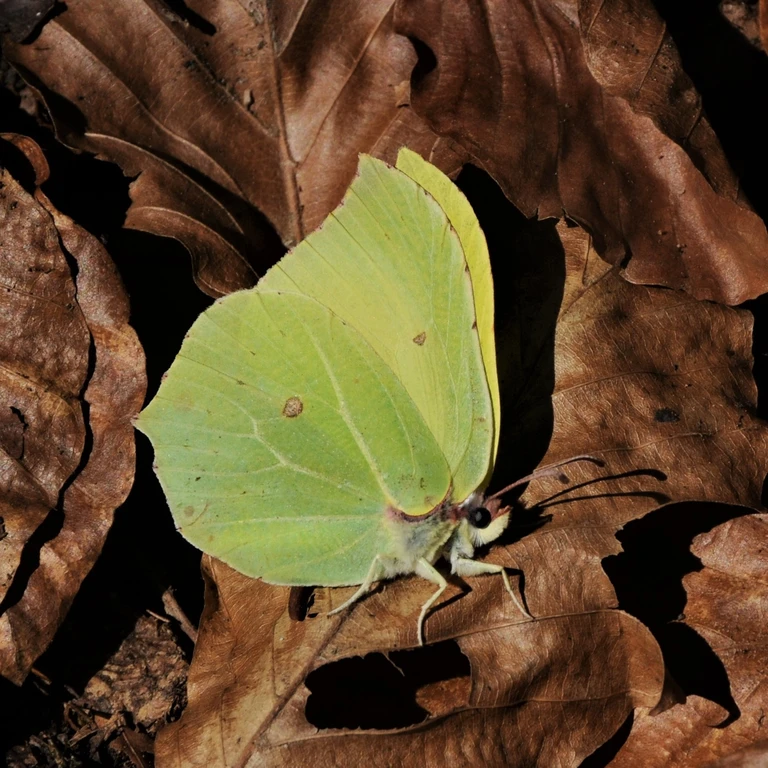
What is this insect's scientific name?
Gonepteryx rhamni
